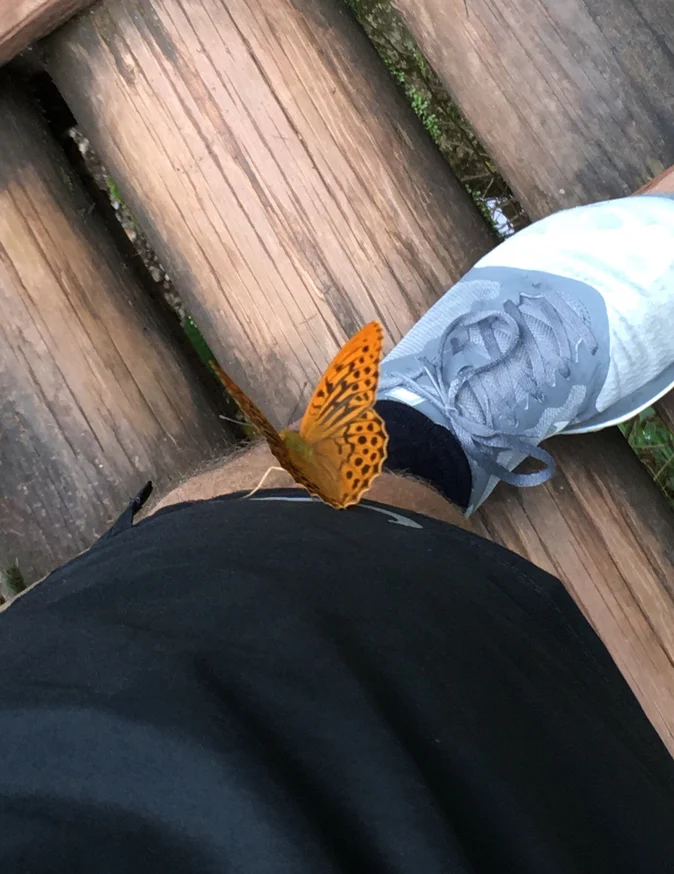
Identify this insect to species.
Argynnis paphia
